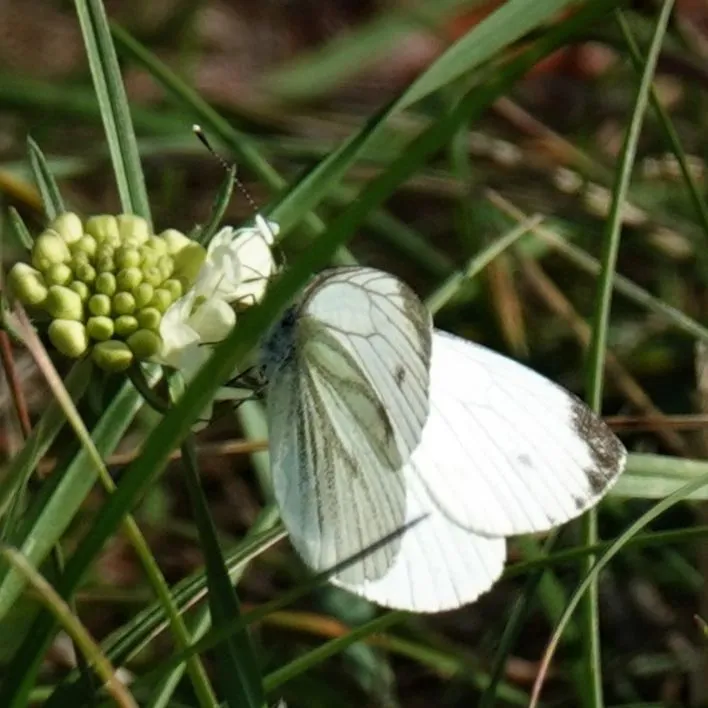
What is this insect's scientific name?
Pieris napi
